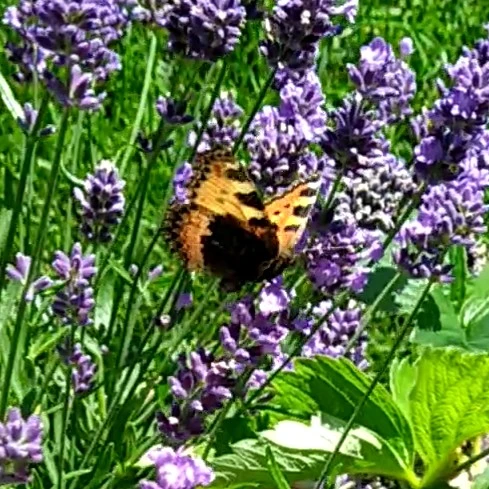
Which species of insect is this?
Aglais urticae
